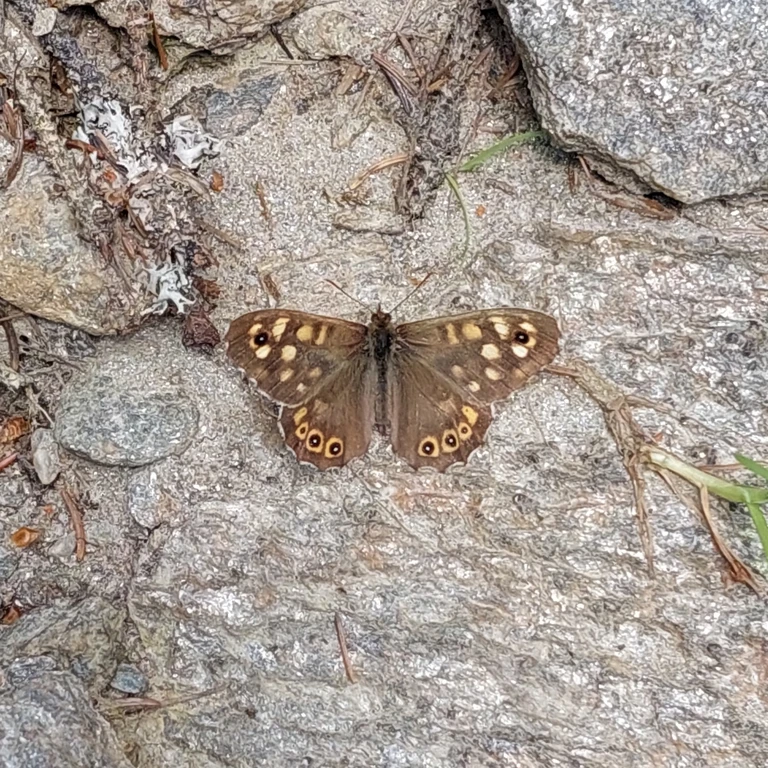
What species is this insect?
Pararge aegeria
